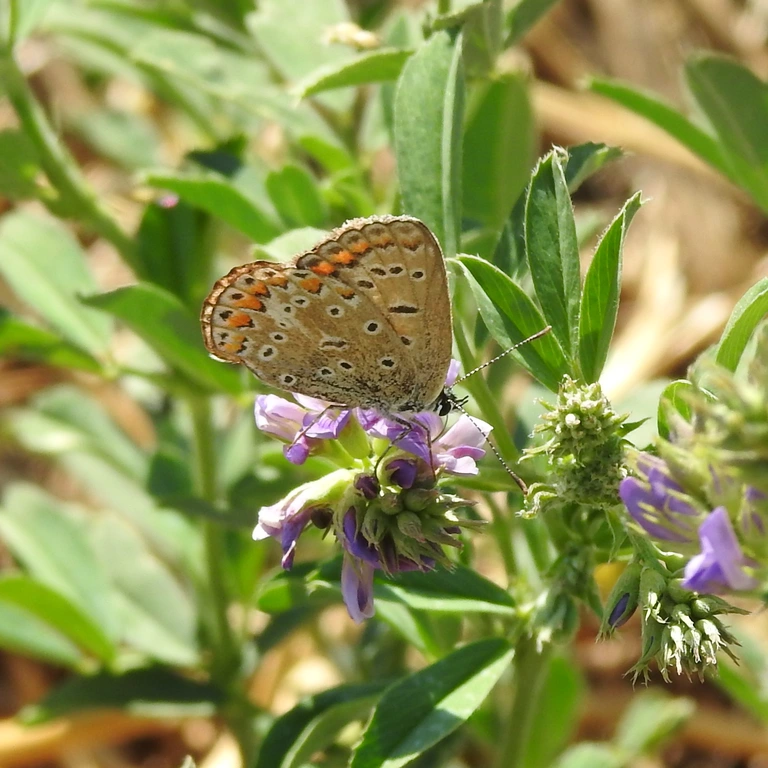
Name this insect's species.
Polyommatus icarus
